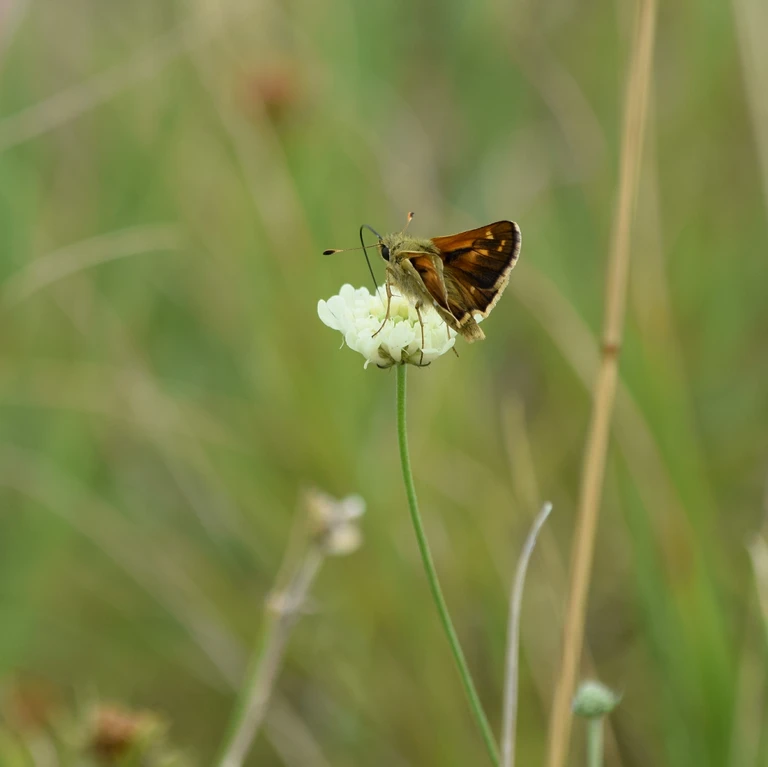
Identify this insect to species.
Hesperia comma
